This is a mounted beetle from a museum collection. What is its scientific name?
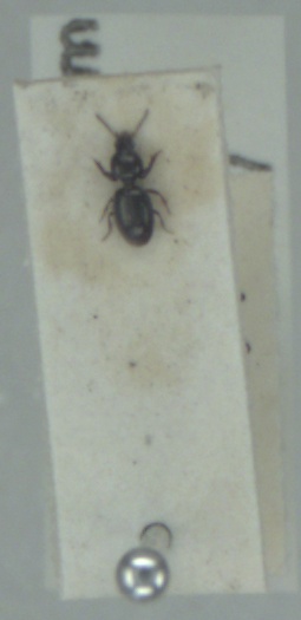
Dyschirius globosus
